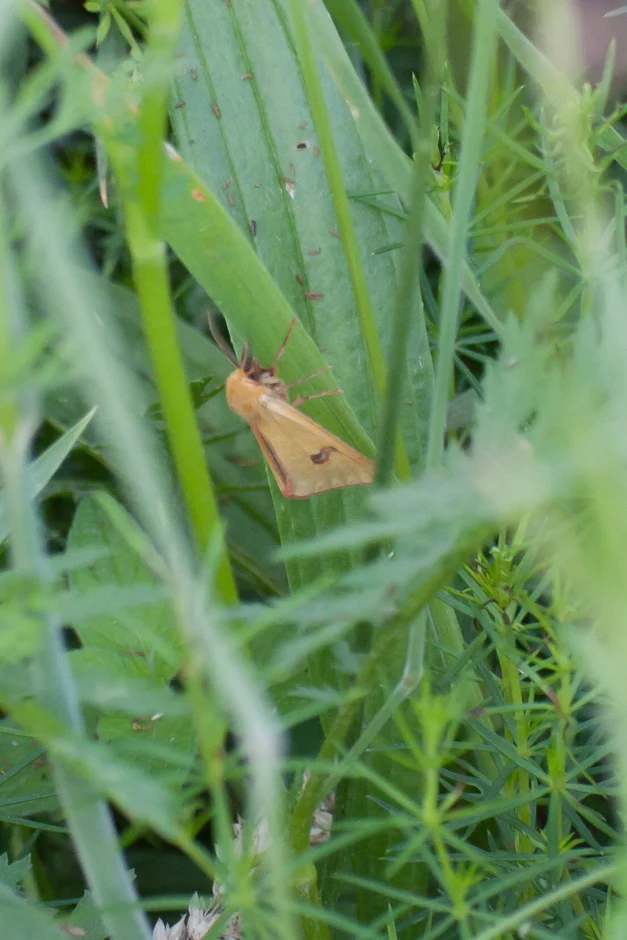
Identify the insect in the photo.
Diacrisia sannio
